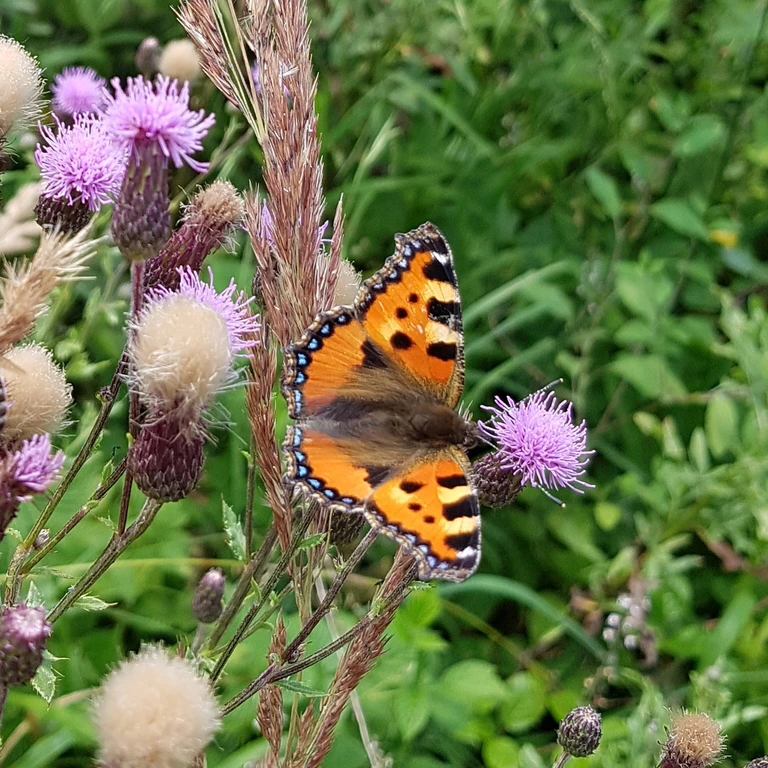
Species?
Aglais urticae
